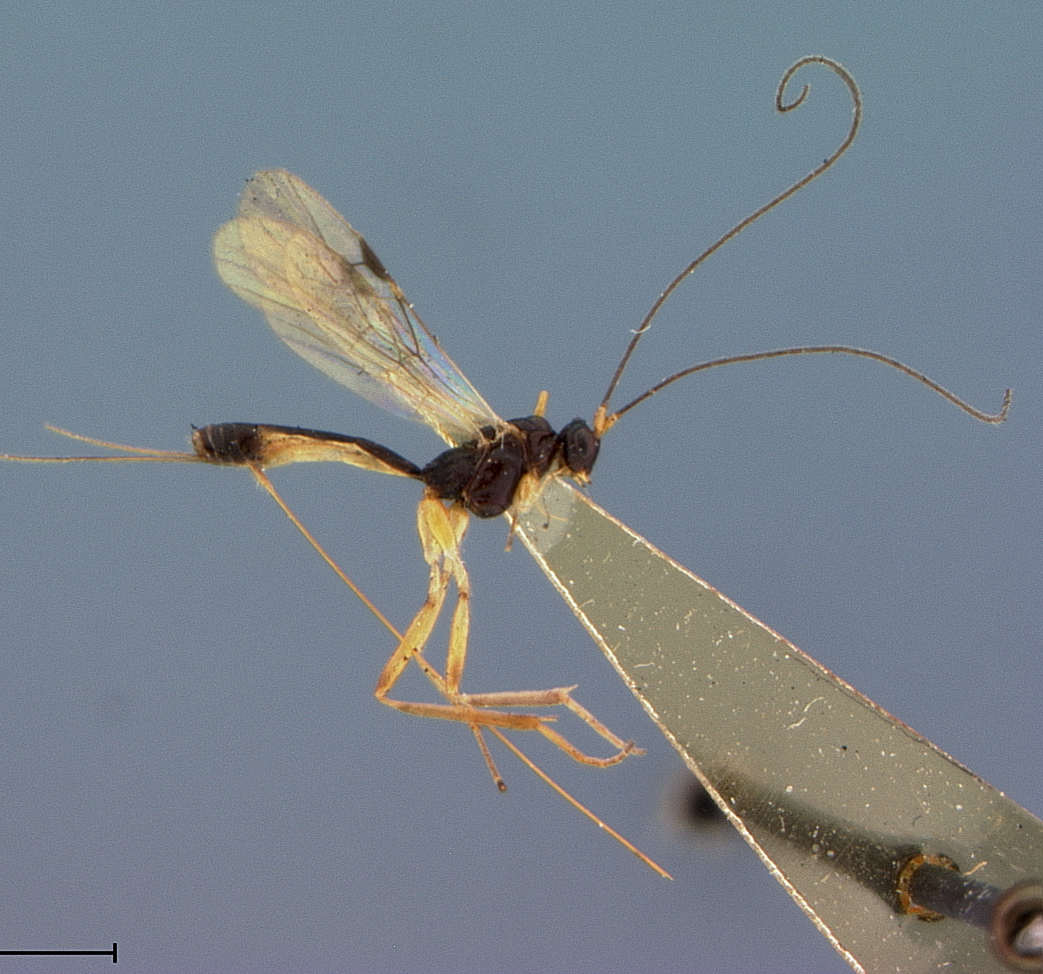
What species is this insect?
Macrocentrus harrisi
